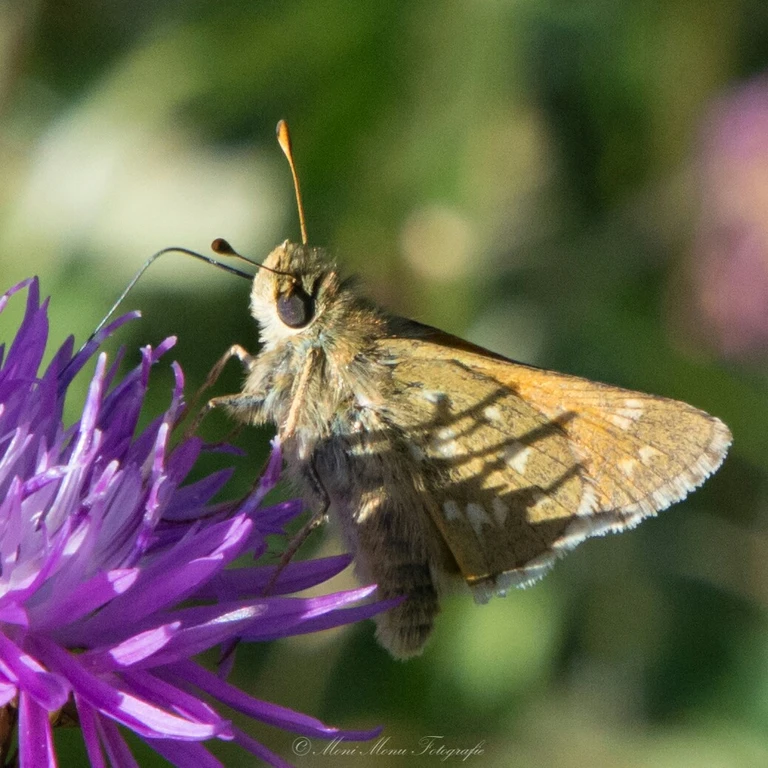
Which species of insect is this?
Hesperia comma
